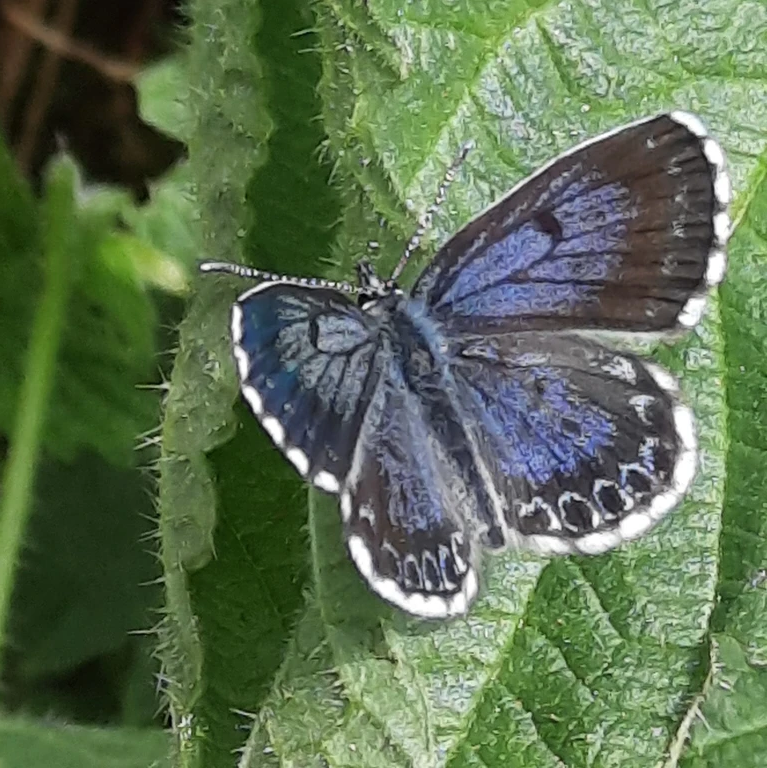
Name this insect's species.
Scolitantides orion
